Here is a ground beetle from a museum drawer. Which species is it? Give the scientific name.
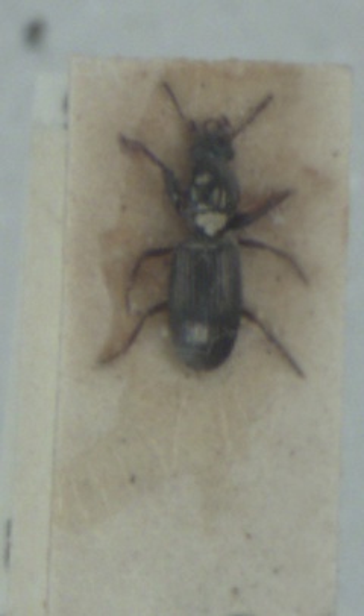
Dyschirius impunctipennis
